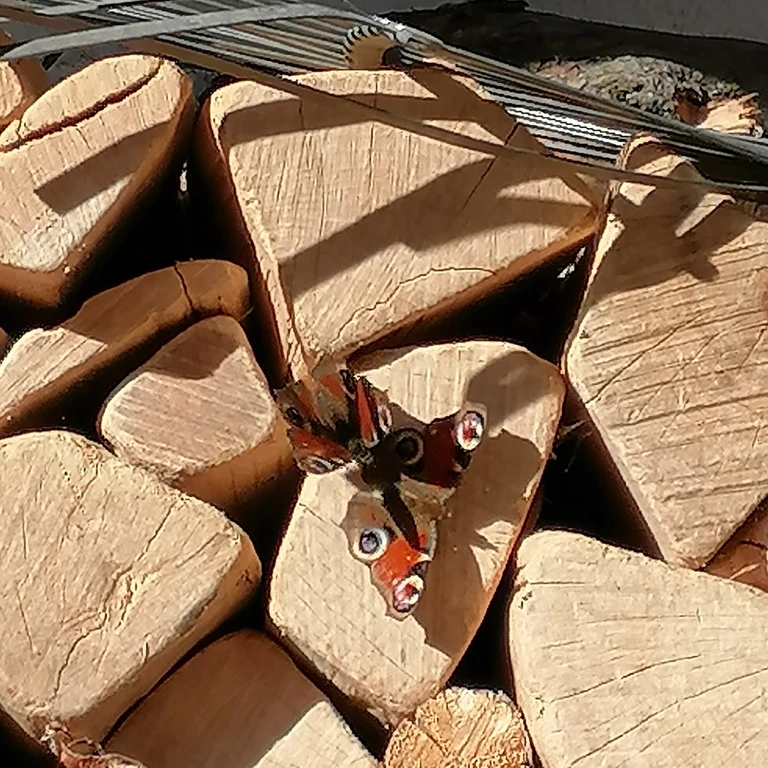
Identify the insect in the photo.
Aglais io
